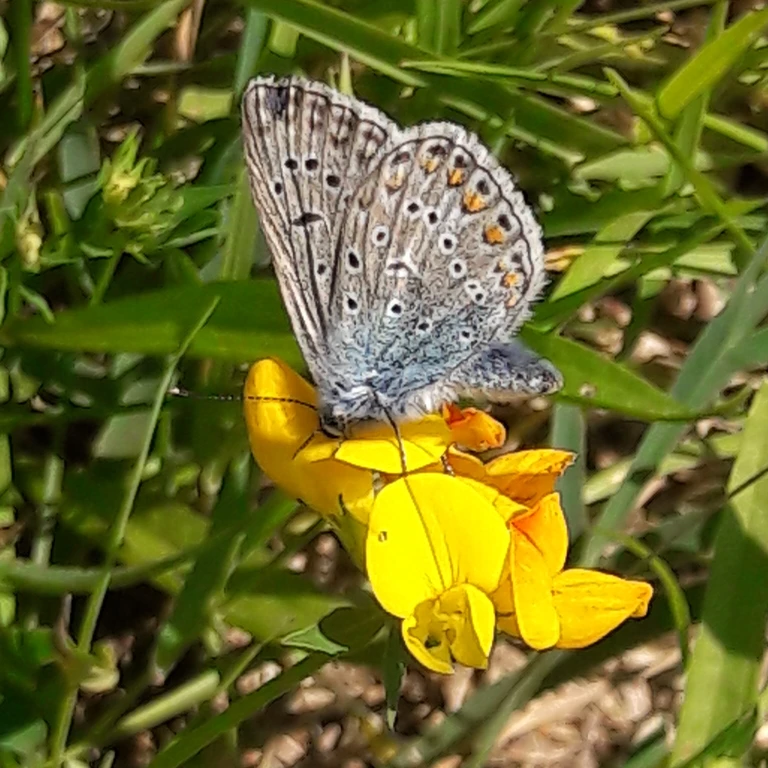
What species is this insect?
Polyommatus icarus
